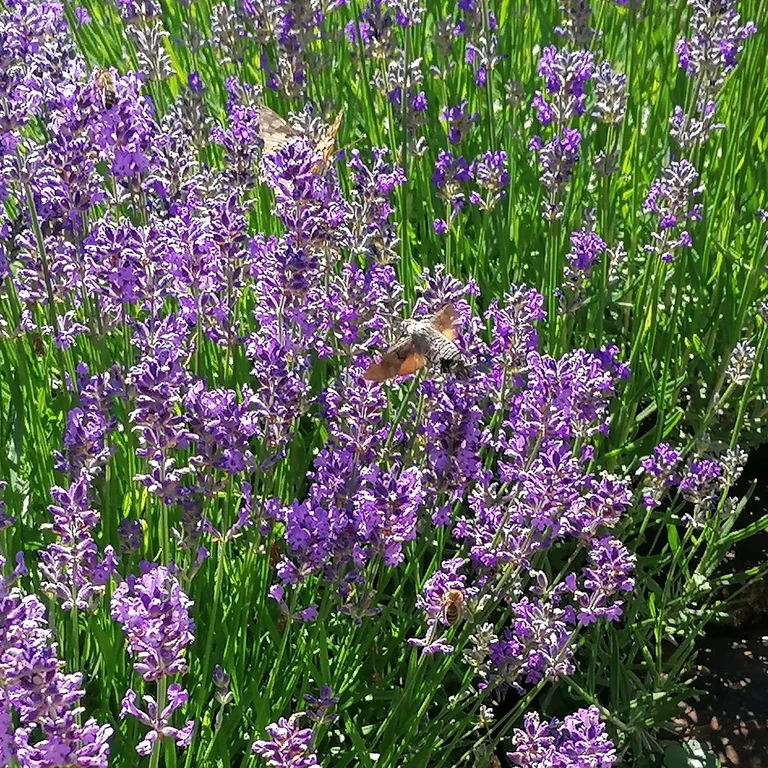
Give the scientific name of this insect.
Macroglossum stellatarum
